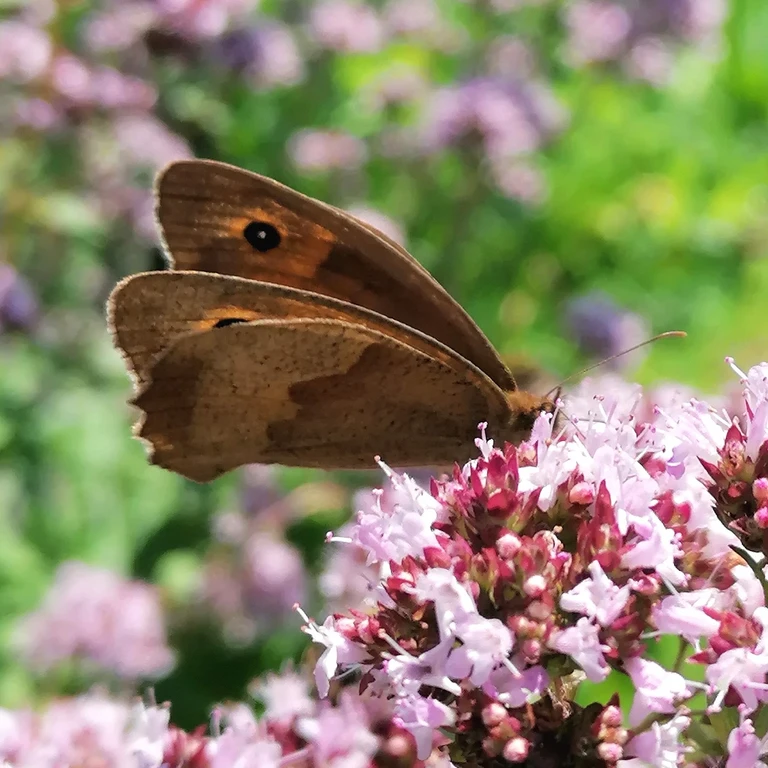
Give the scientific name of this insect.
Maniola jurtina
